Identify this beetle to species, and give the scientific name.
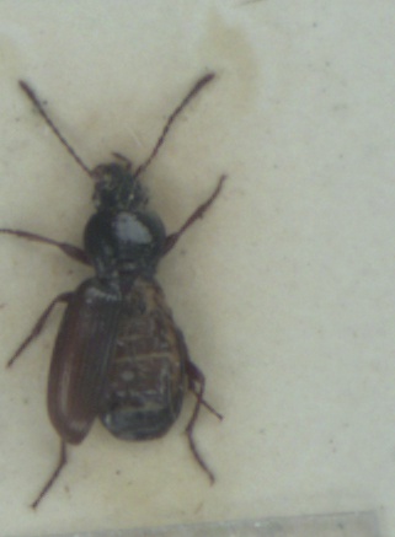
Pterostichus strenuus
